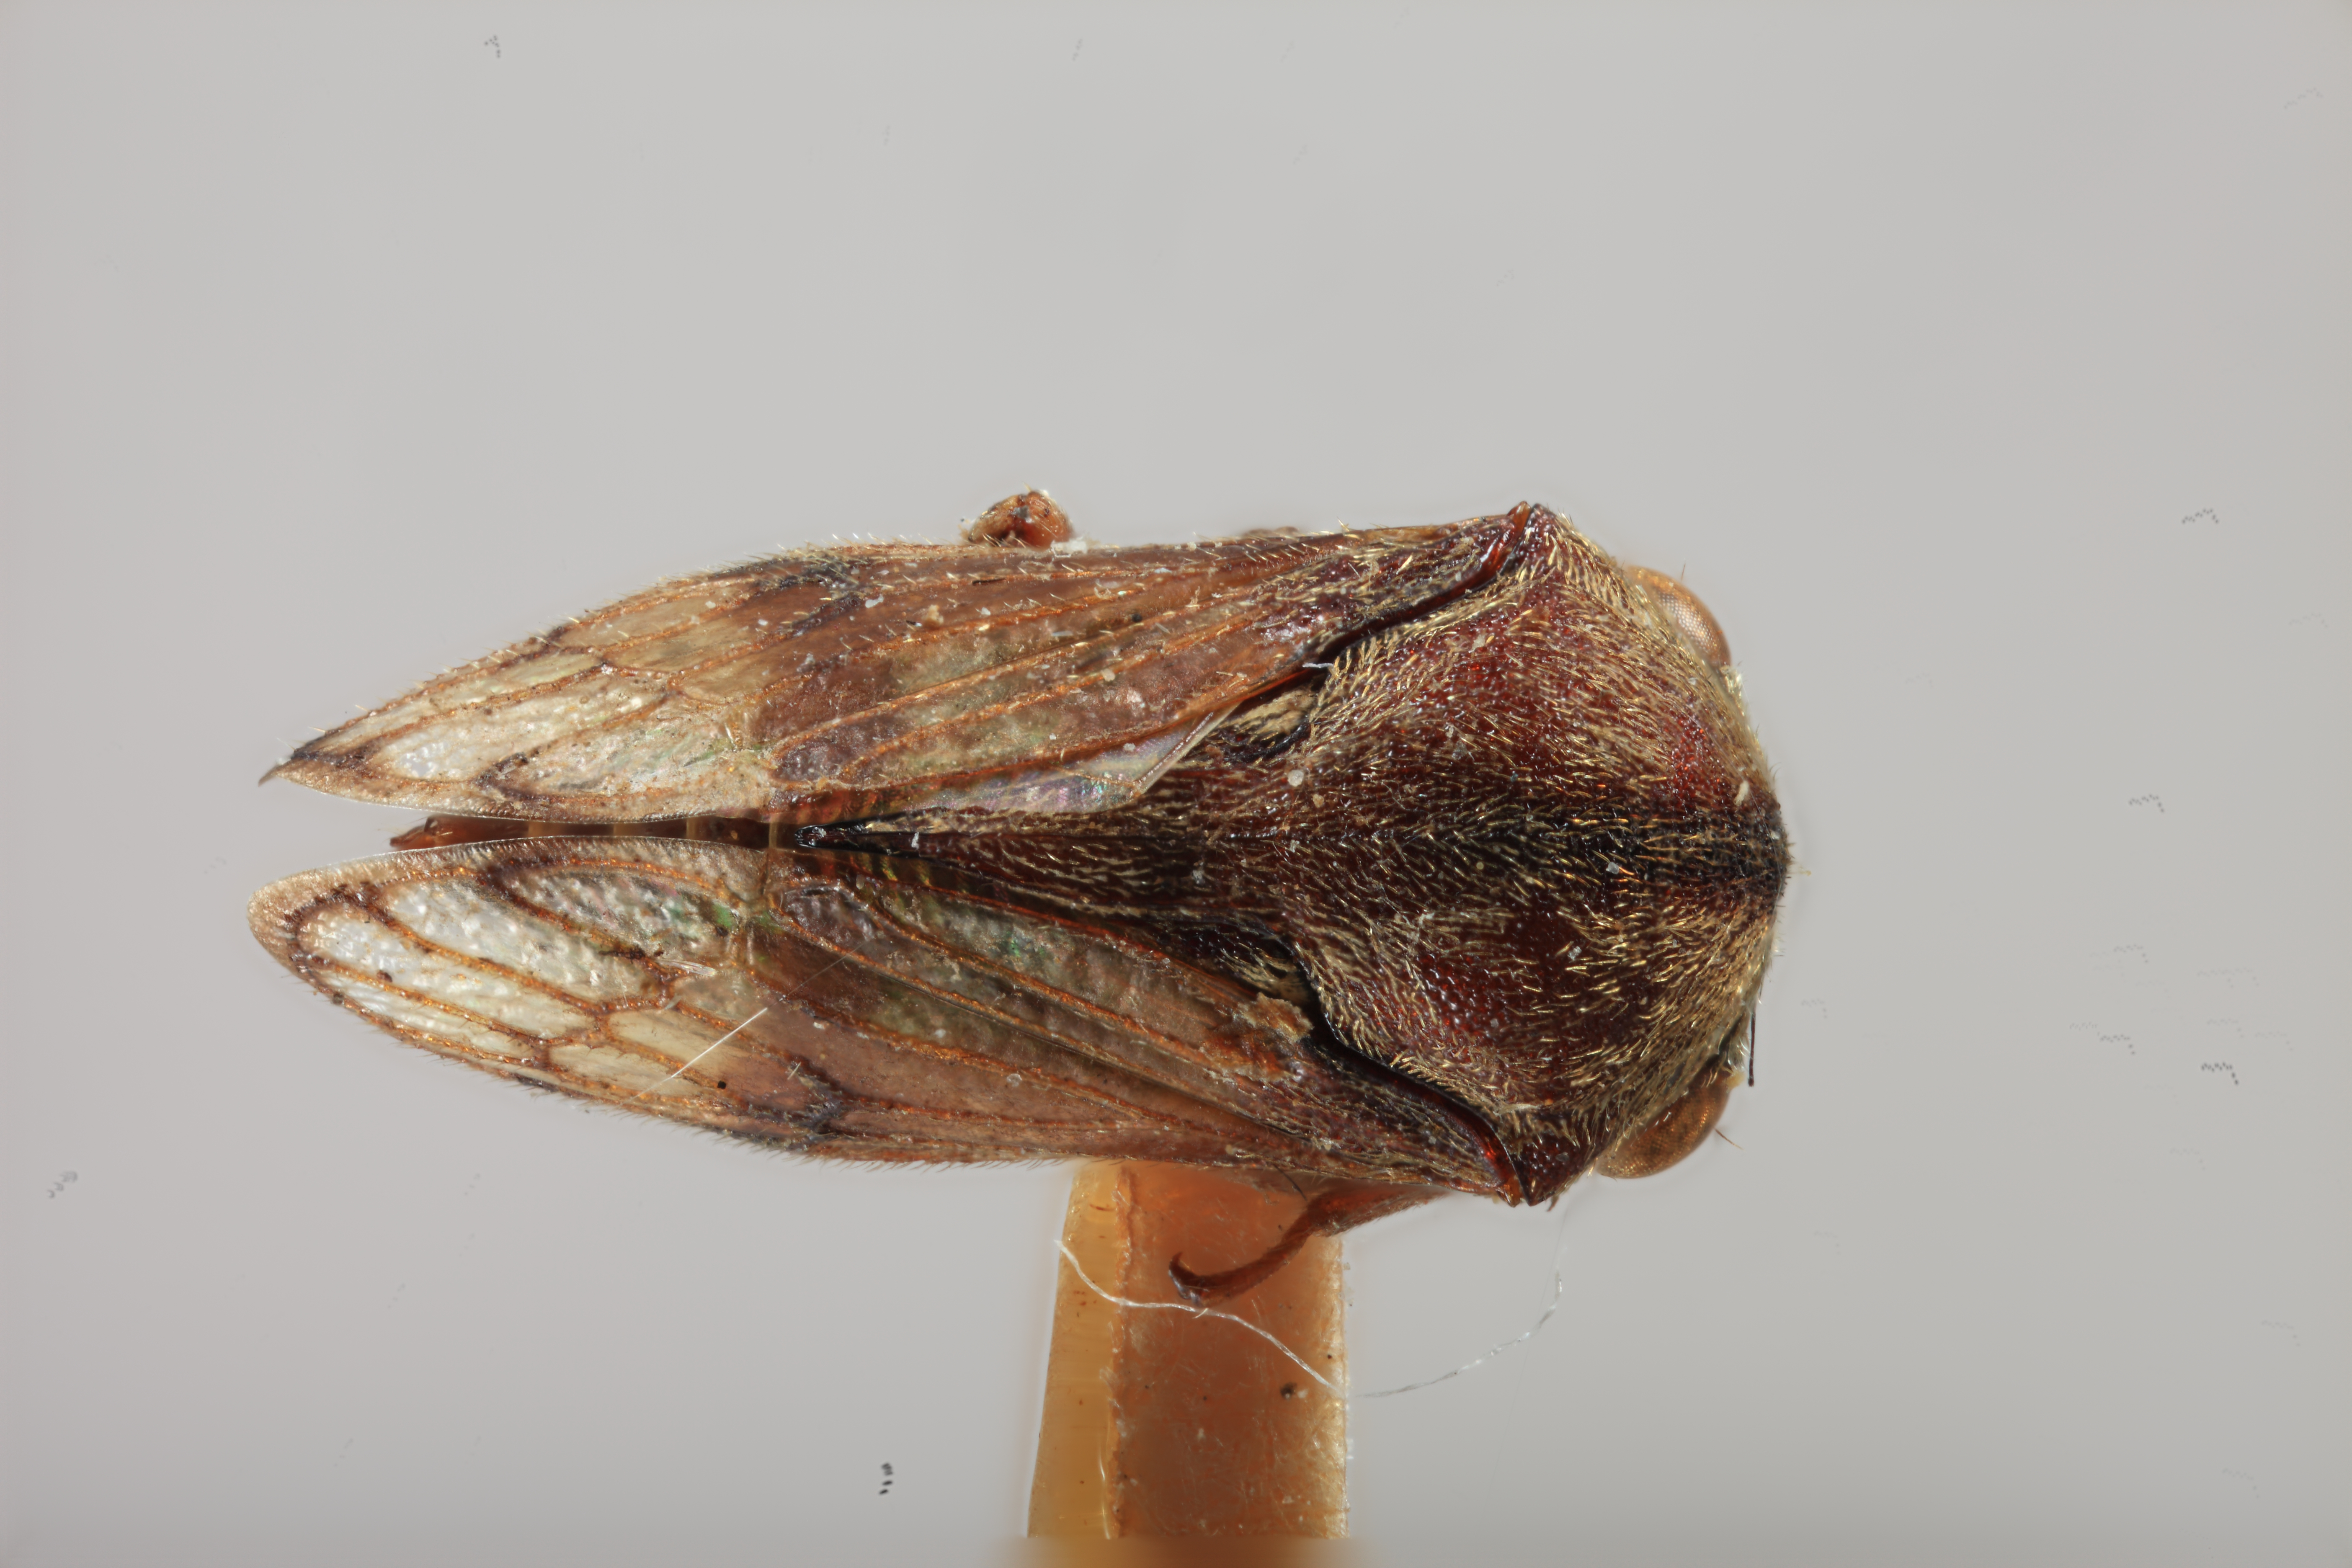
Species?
Centrotoscelus concavus
